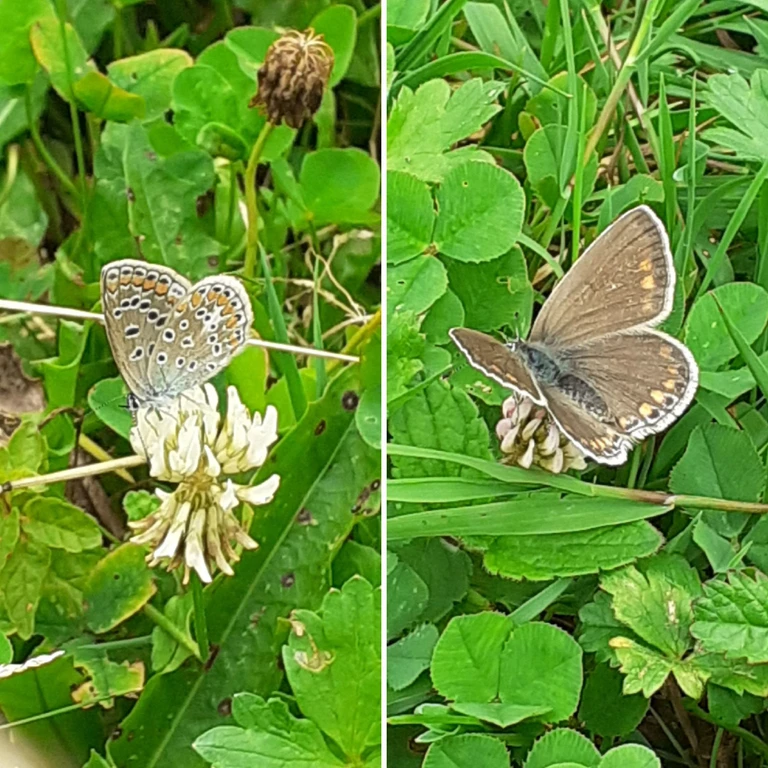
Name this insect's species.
Polyommatus icarus
